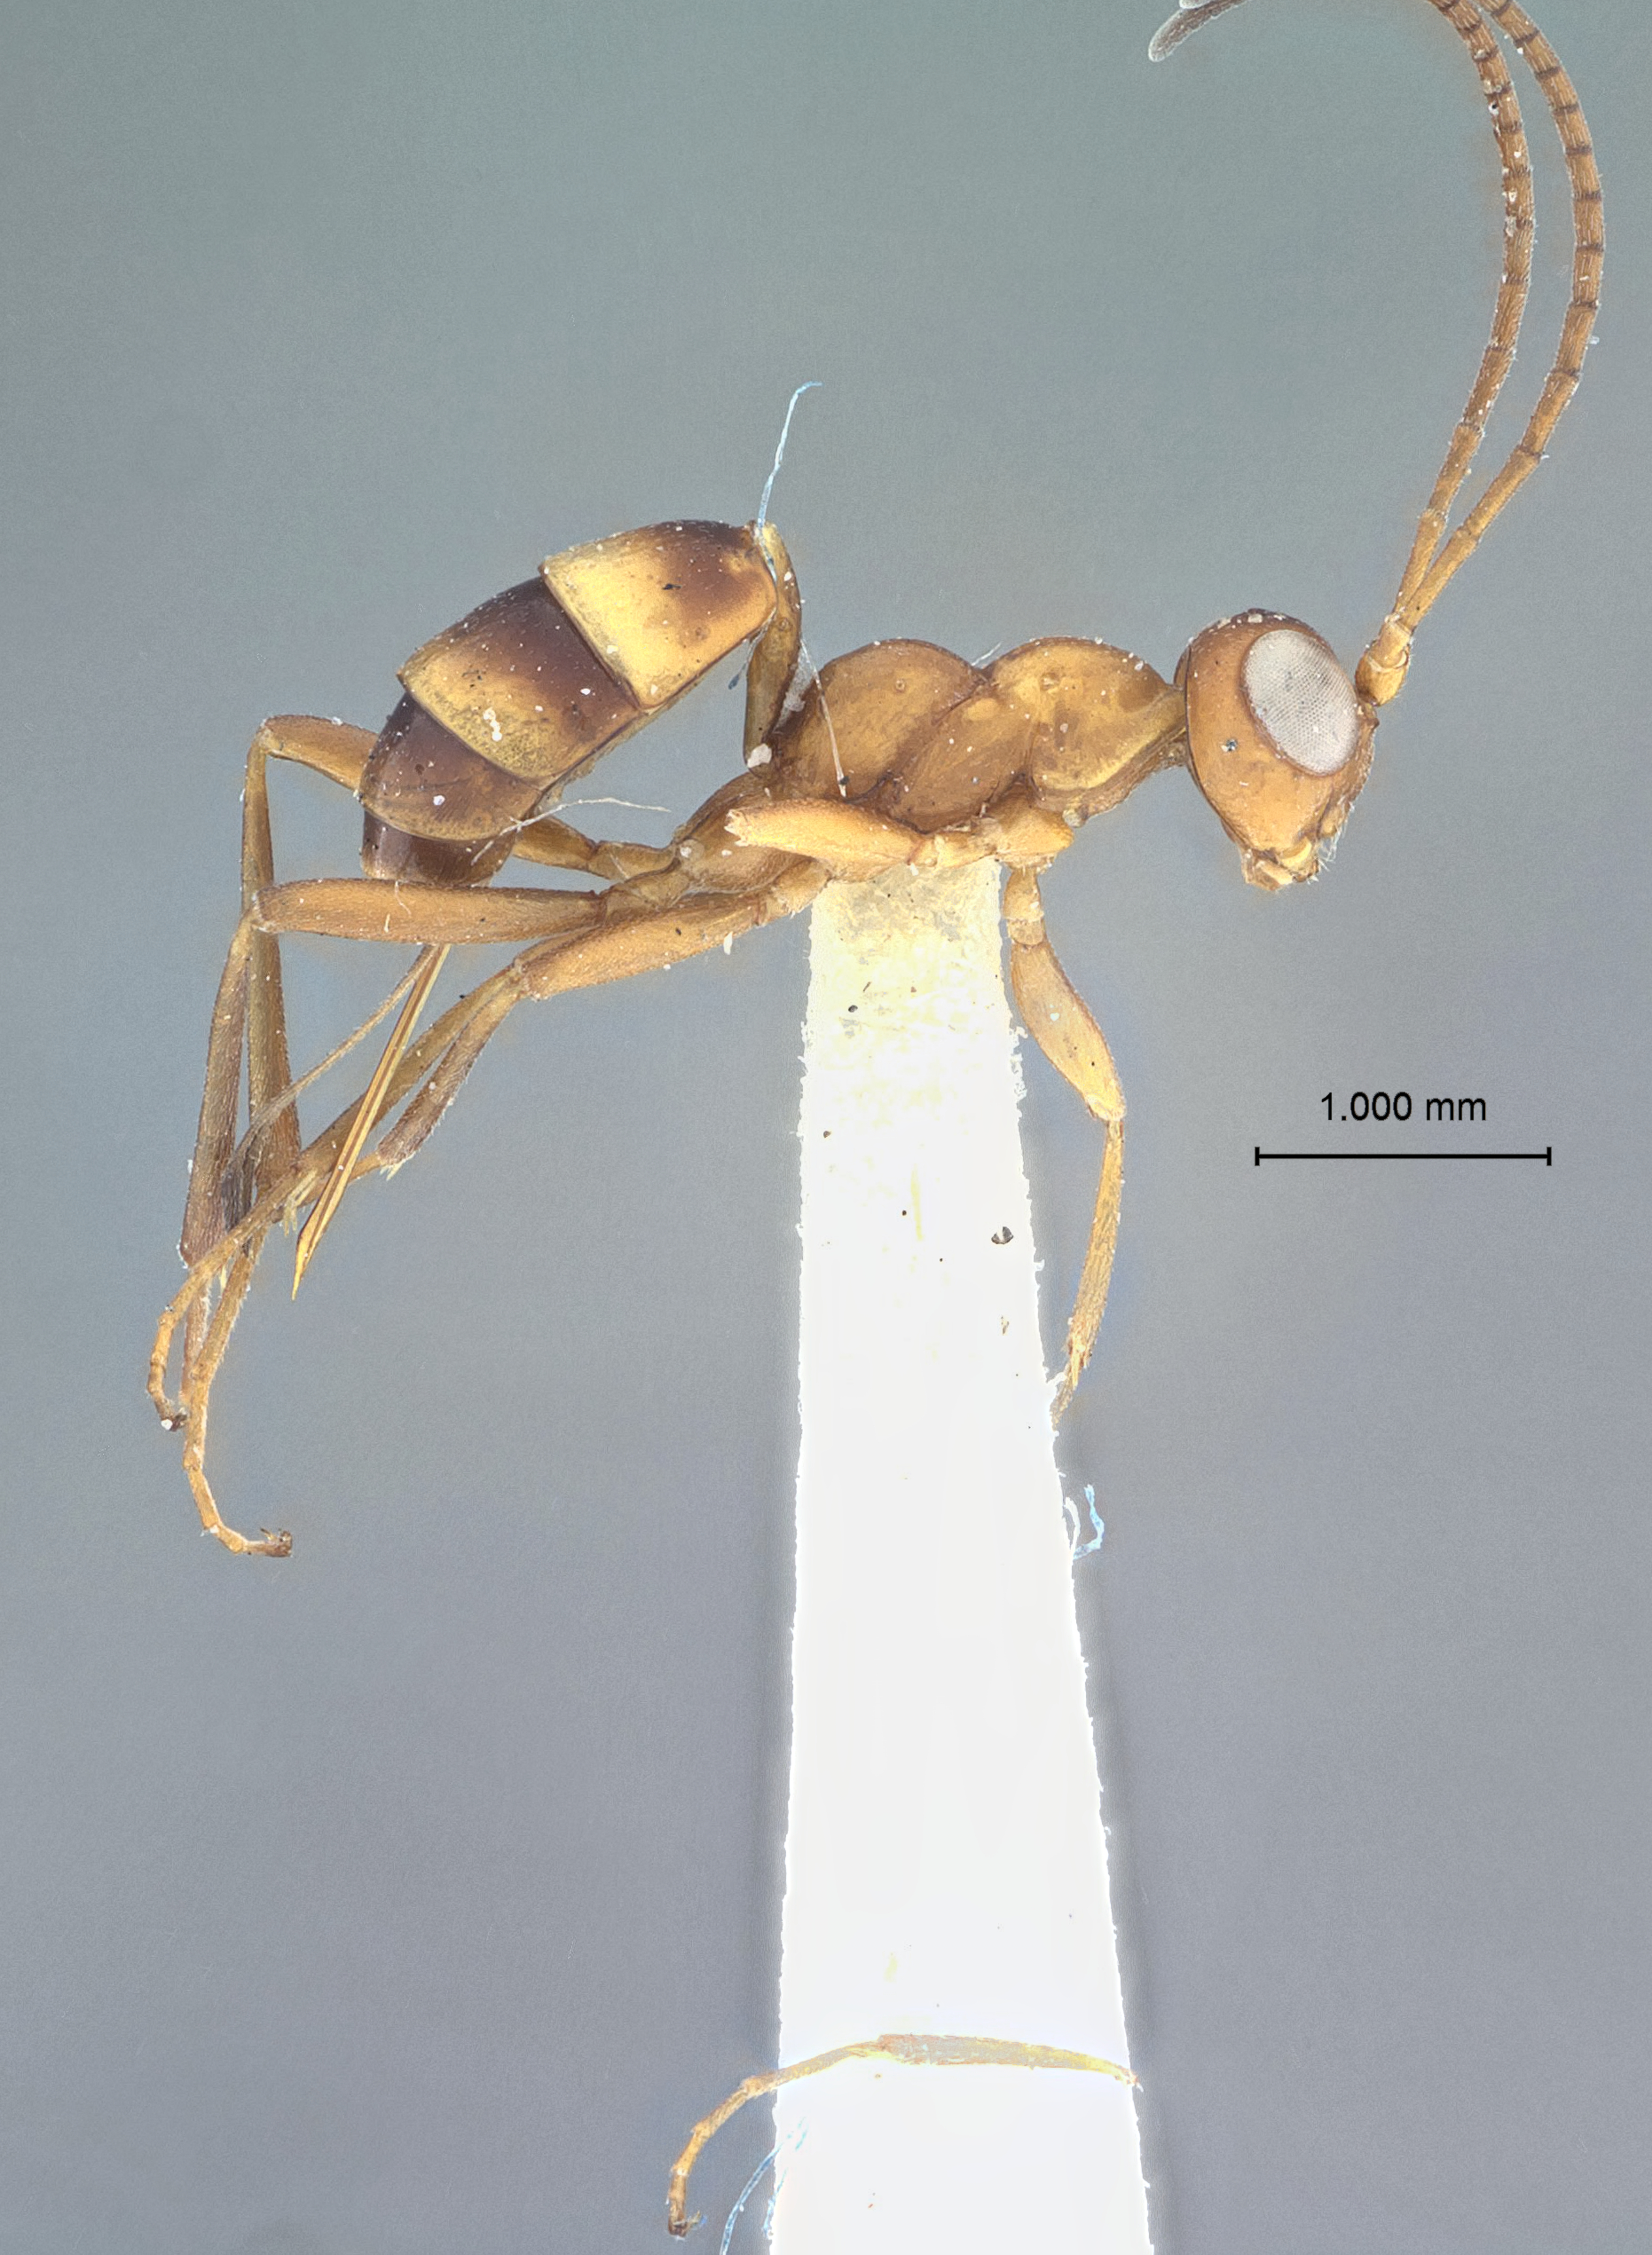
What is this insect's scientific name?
Pezomachus longistylus
